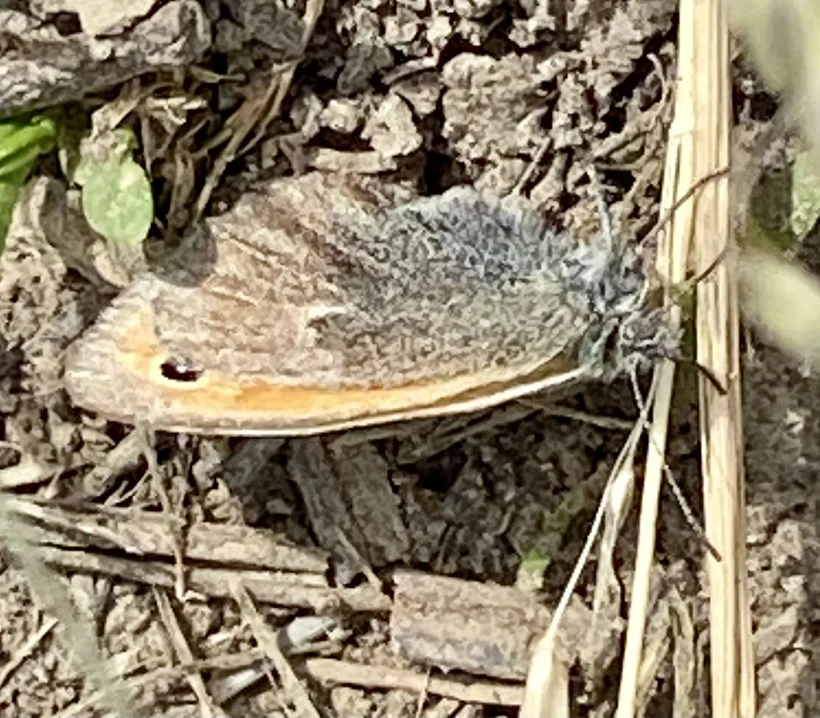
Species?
Coenonympha pamphilus
